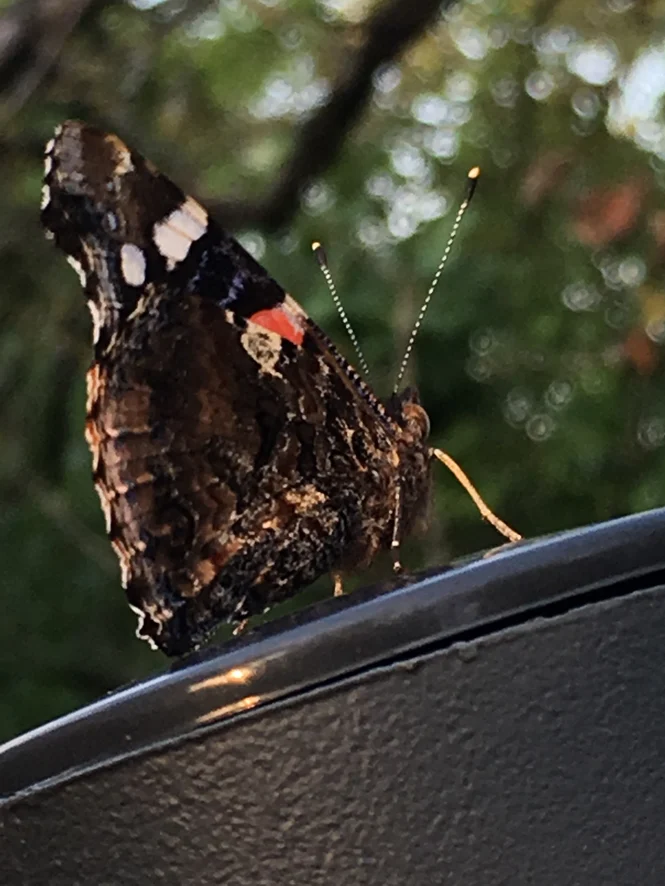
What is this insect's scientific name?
Vanessa atalanta
